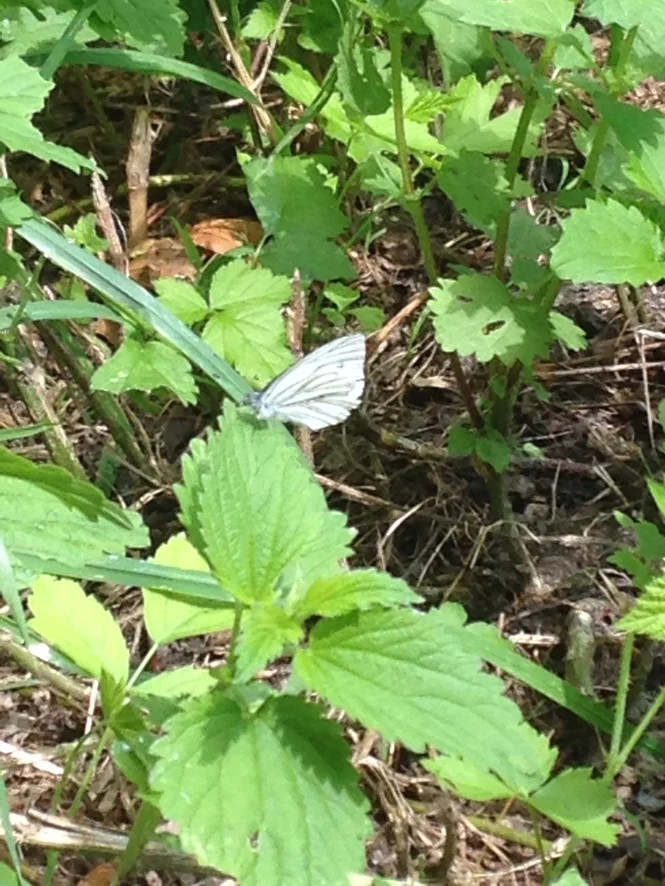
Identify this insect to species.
Pieris napi
